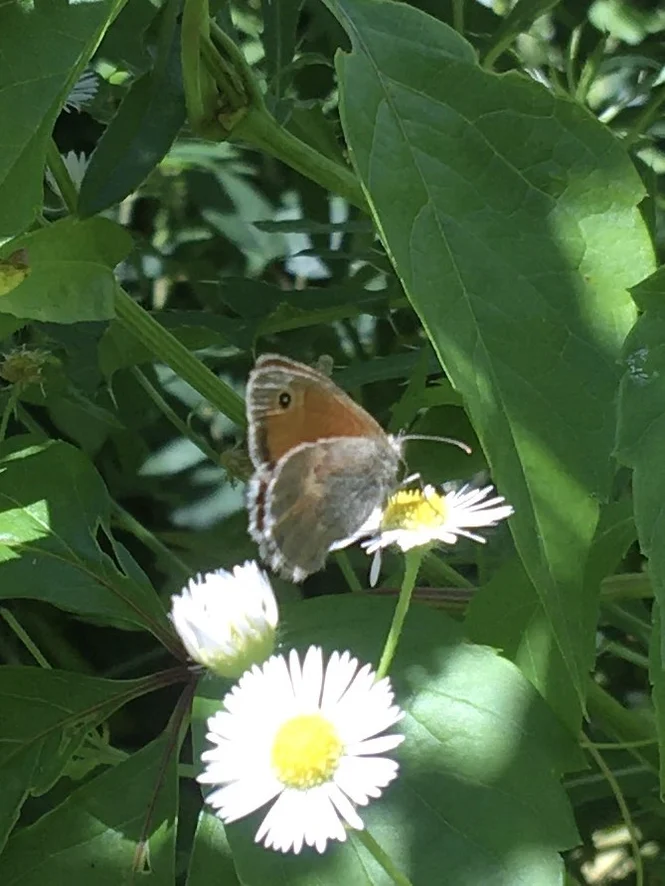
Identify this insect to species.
Coenonympha pamphilus
